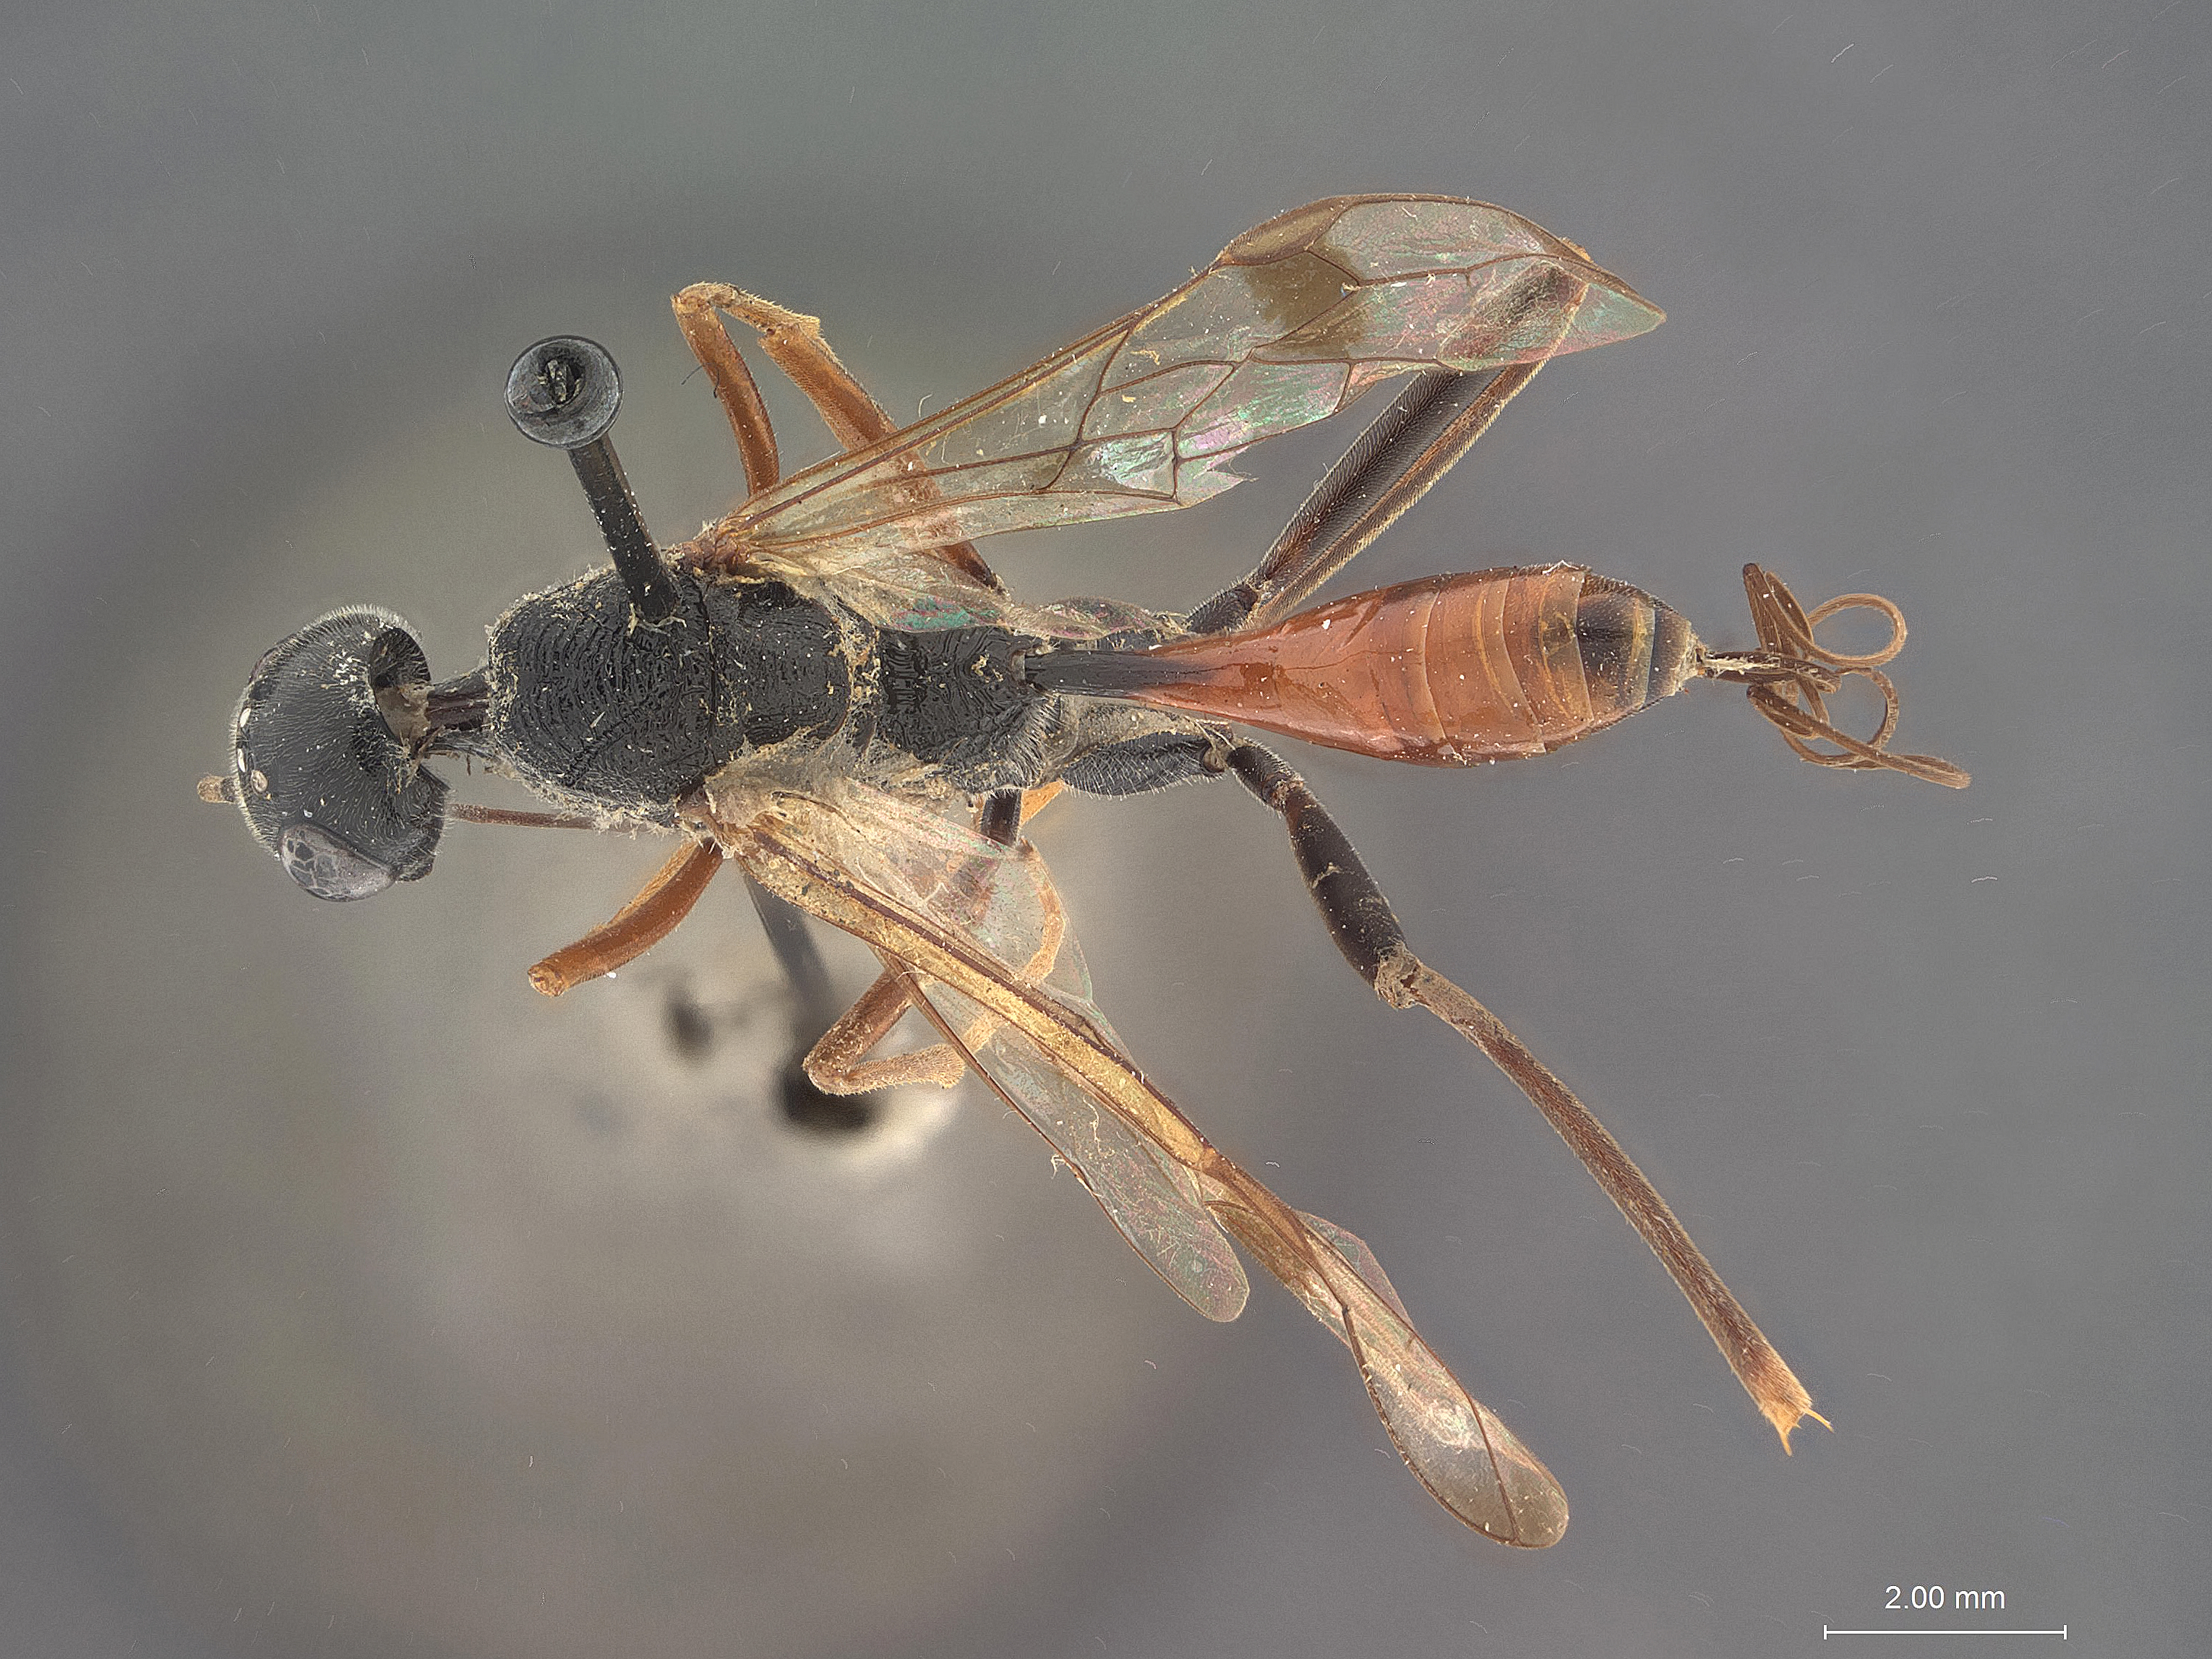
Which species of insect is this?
Aulacostethus californicus
